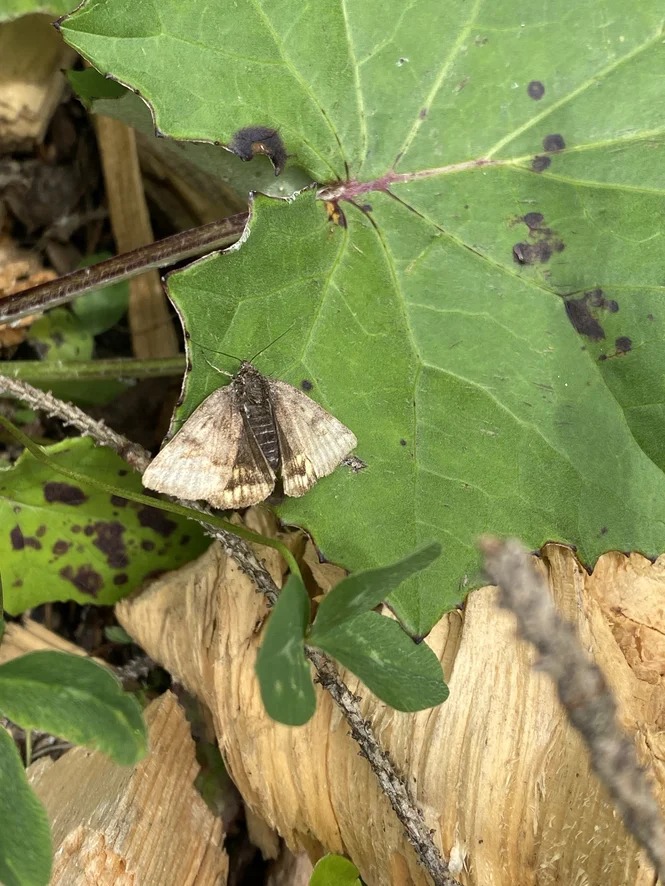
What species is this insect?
Euclidia glyphica
